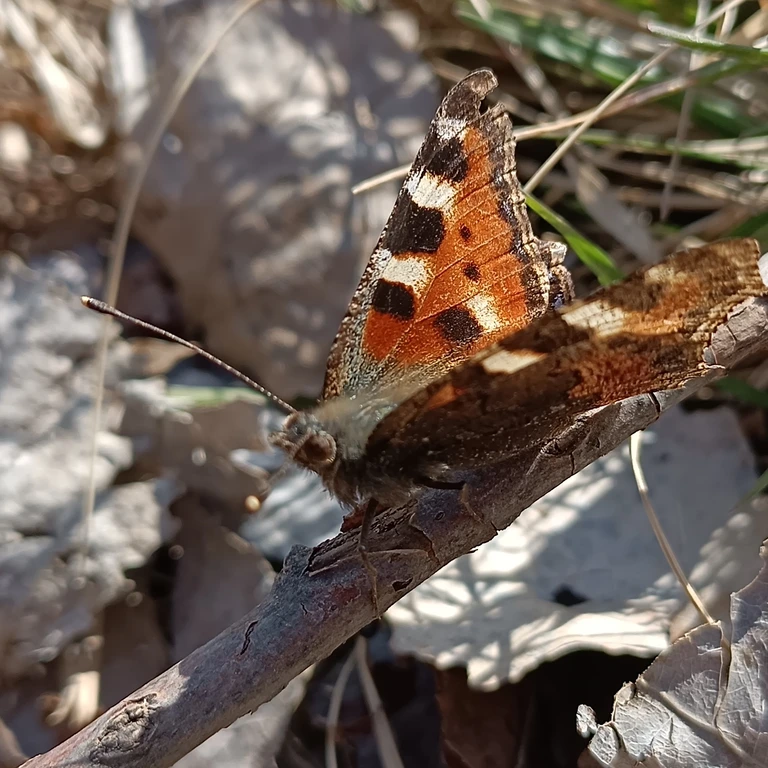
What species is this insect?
Aglais urticae
